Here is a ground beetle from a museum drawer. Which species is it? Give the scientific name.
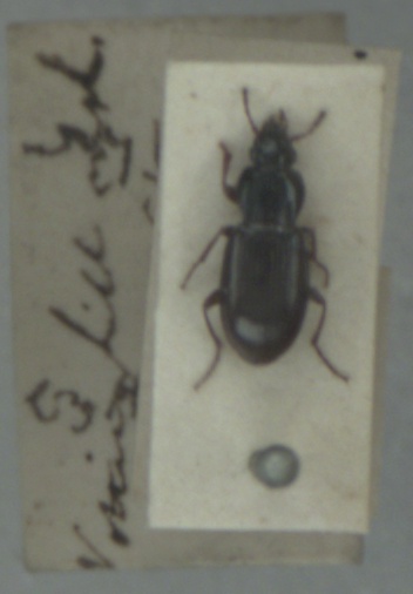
Pterostichus strenuus
